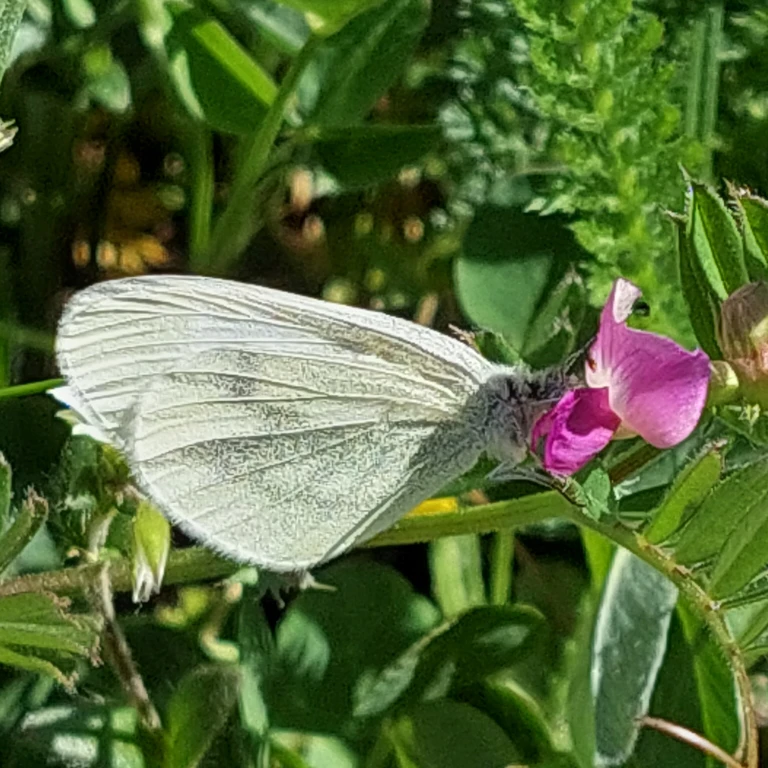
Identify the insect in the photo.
Leptidea sinapis/juvernica
